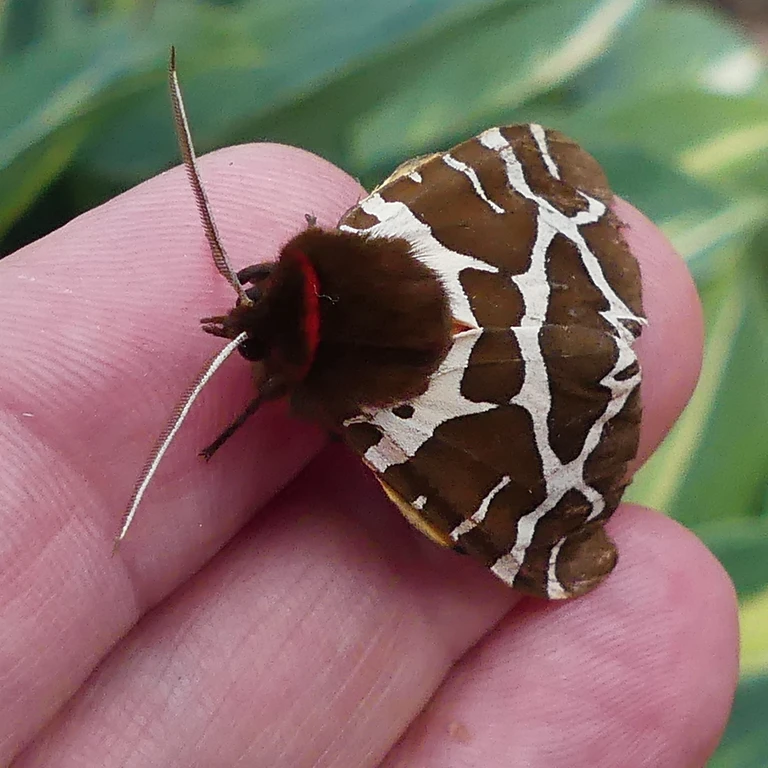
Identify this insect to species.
Arctia caja
